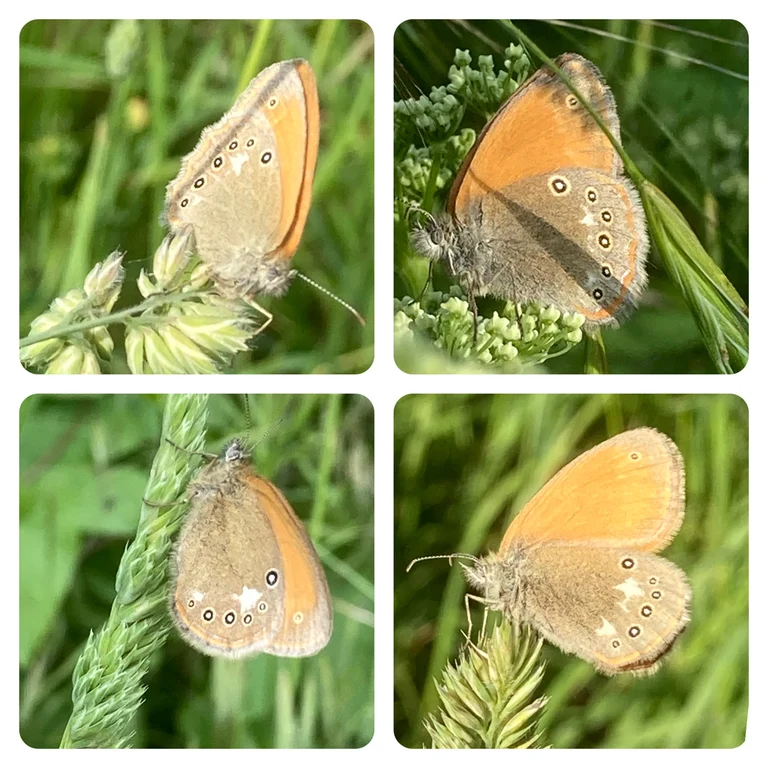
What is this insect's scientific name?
Coenonympha glycerion (also Coenonympha iphis)
